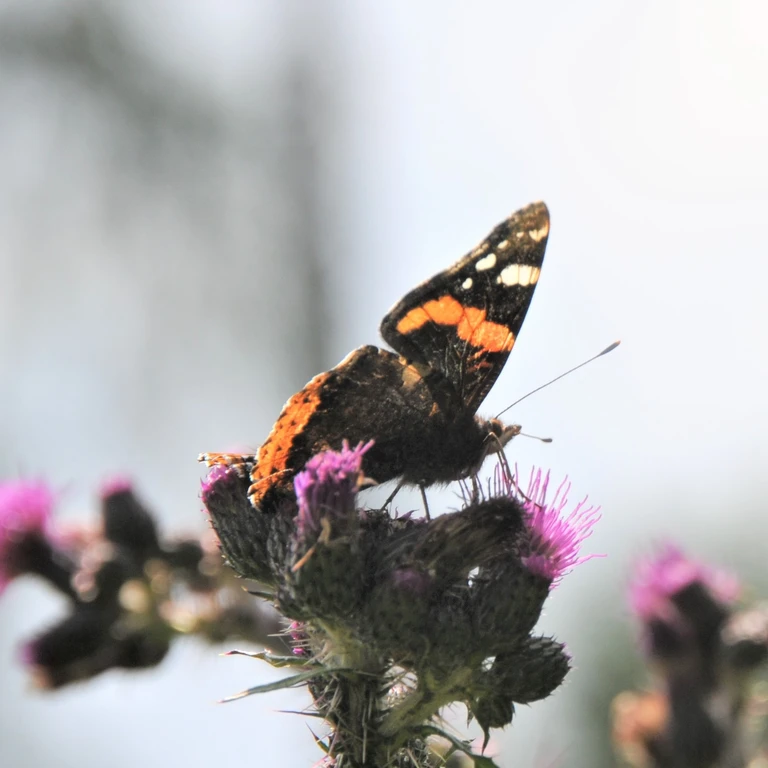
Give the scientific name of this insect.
Vanessa atalanta
